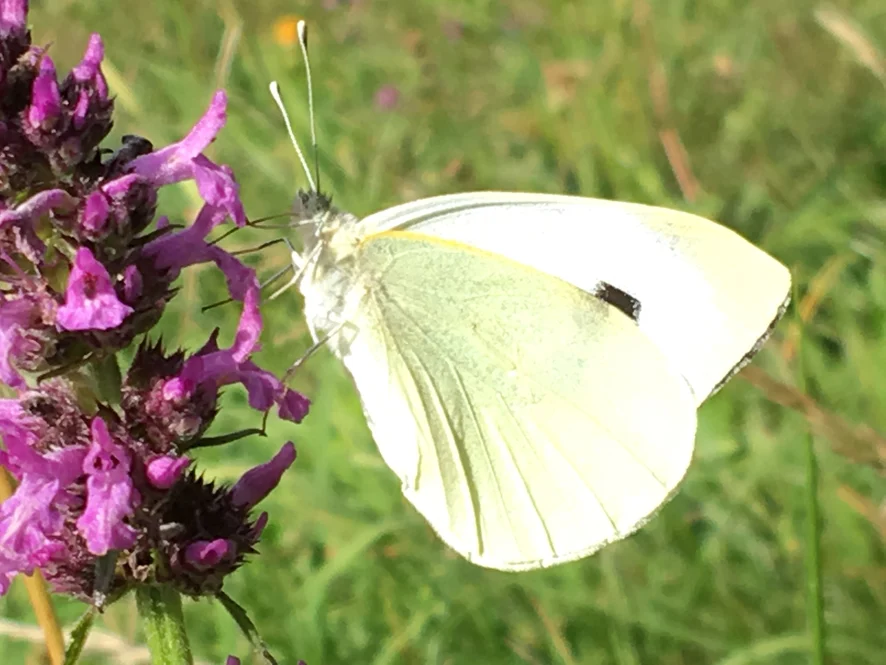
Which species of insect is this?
Pieris brassicae
